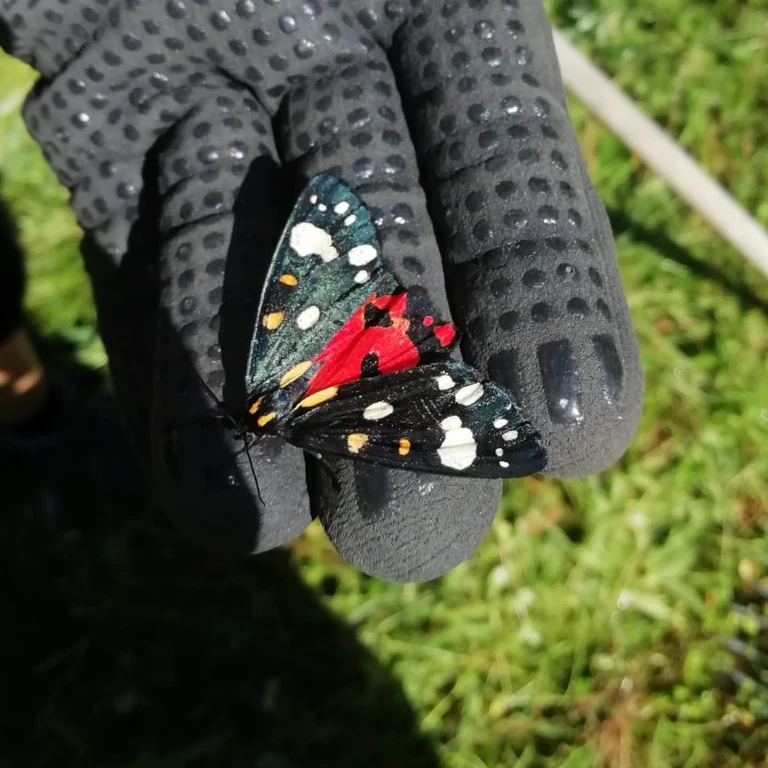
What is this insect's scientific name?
Callimorpha dominula
